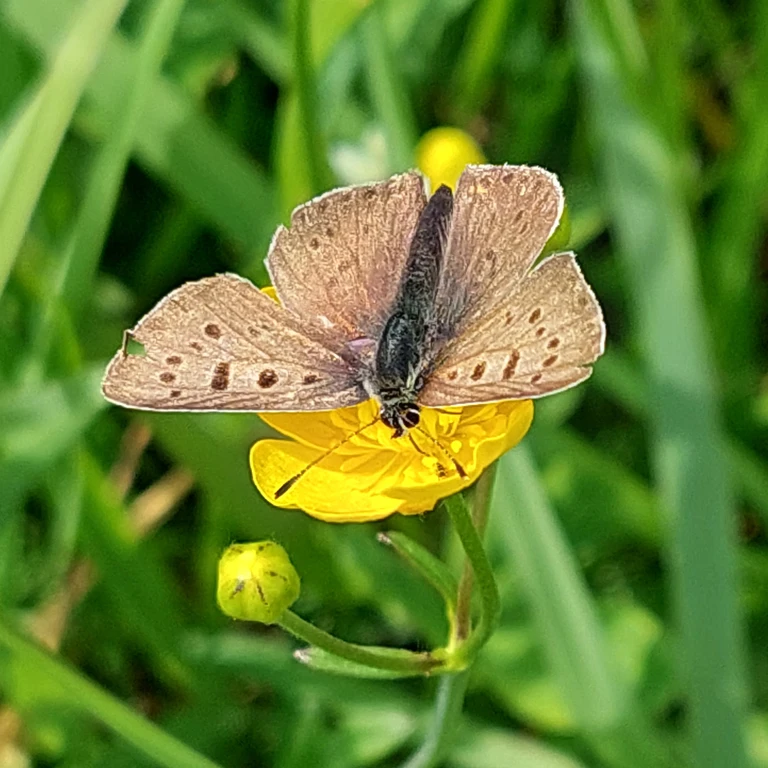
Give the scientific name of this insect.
Lycaena tityrus (also Loweia tityrus)
